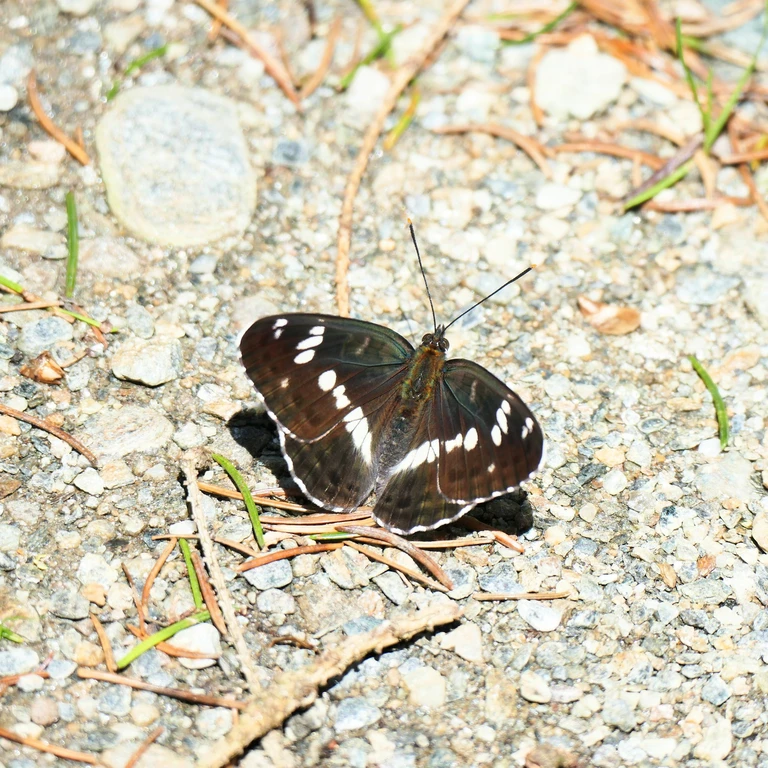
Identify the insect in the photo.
Limenitis camilla (also Ladoga camilla)
